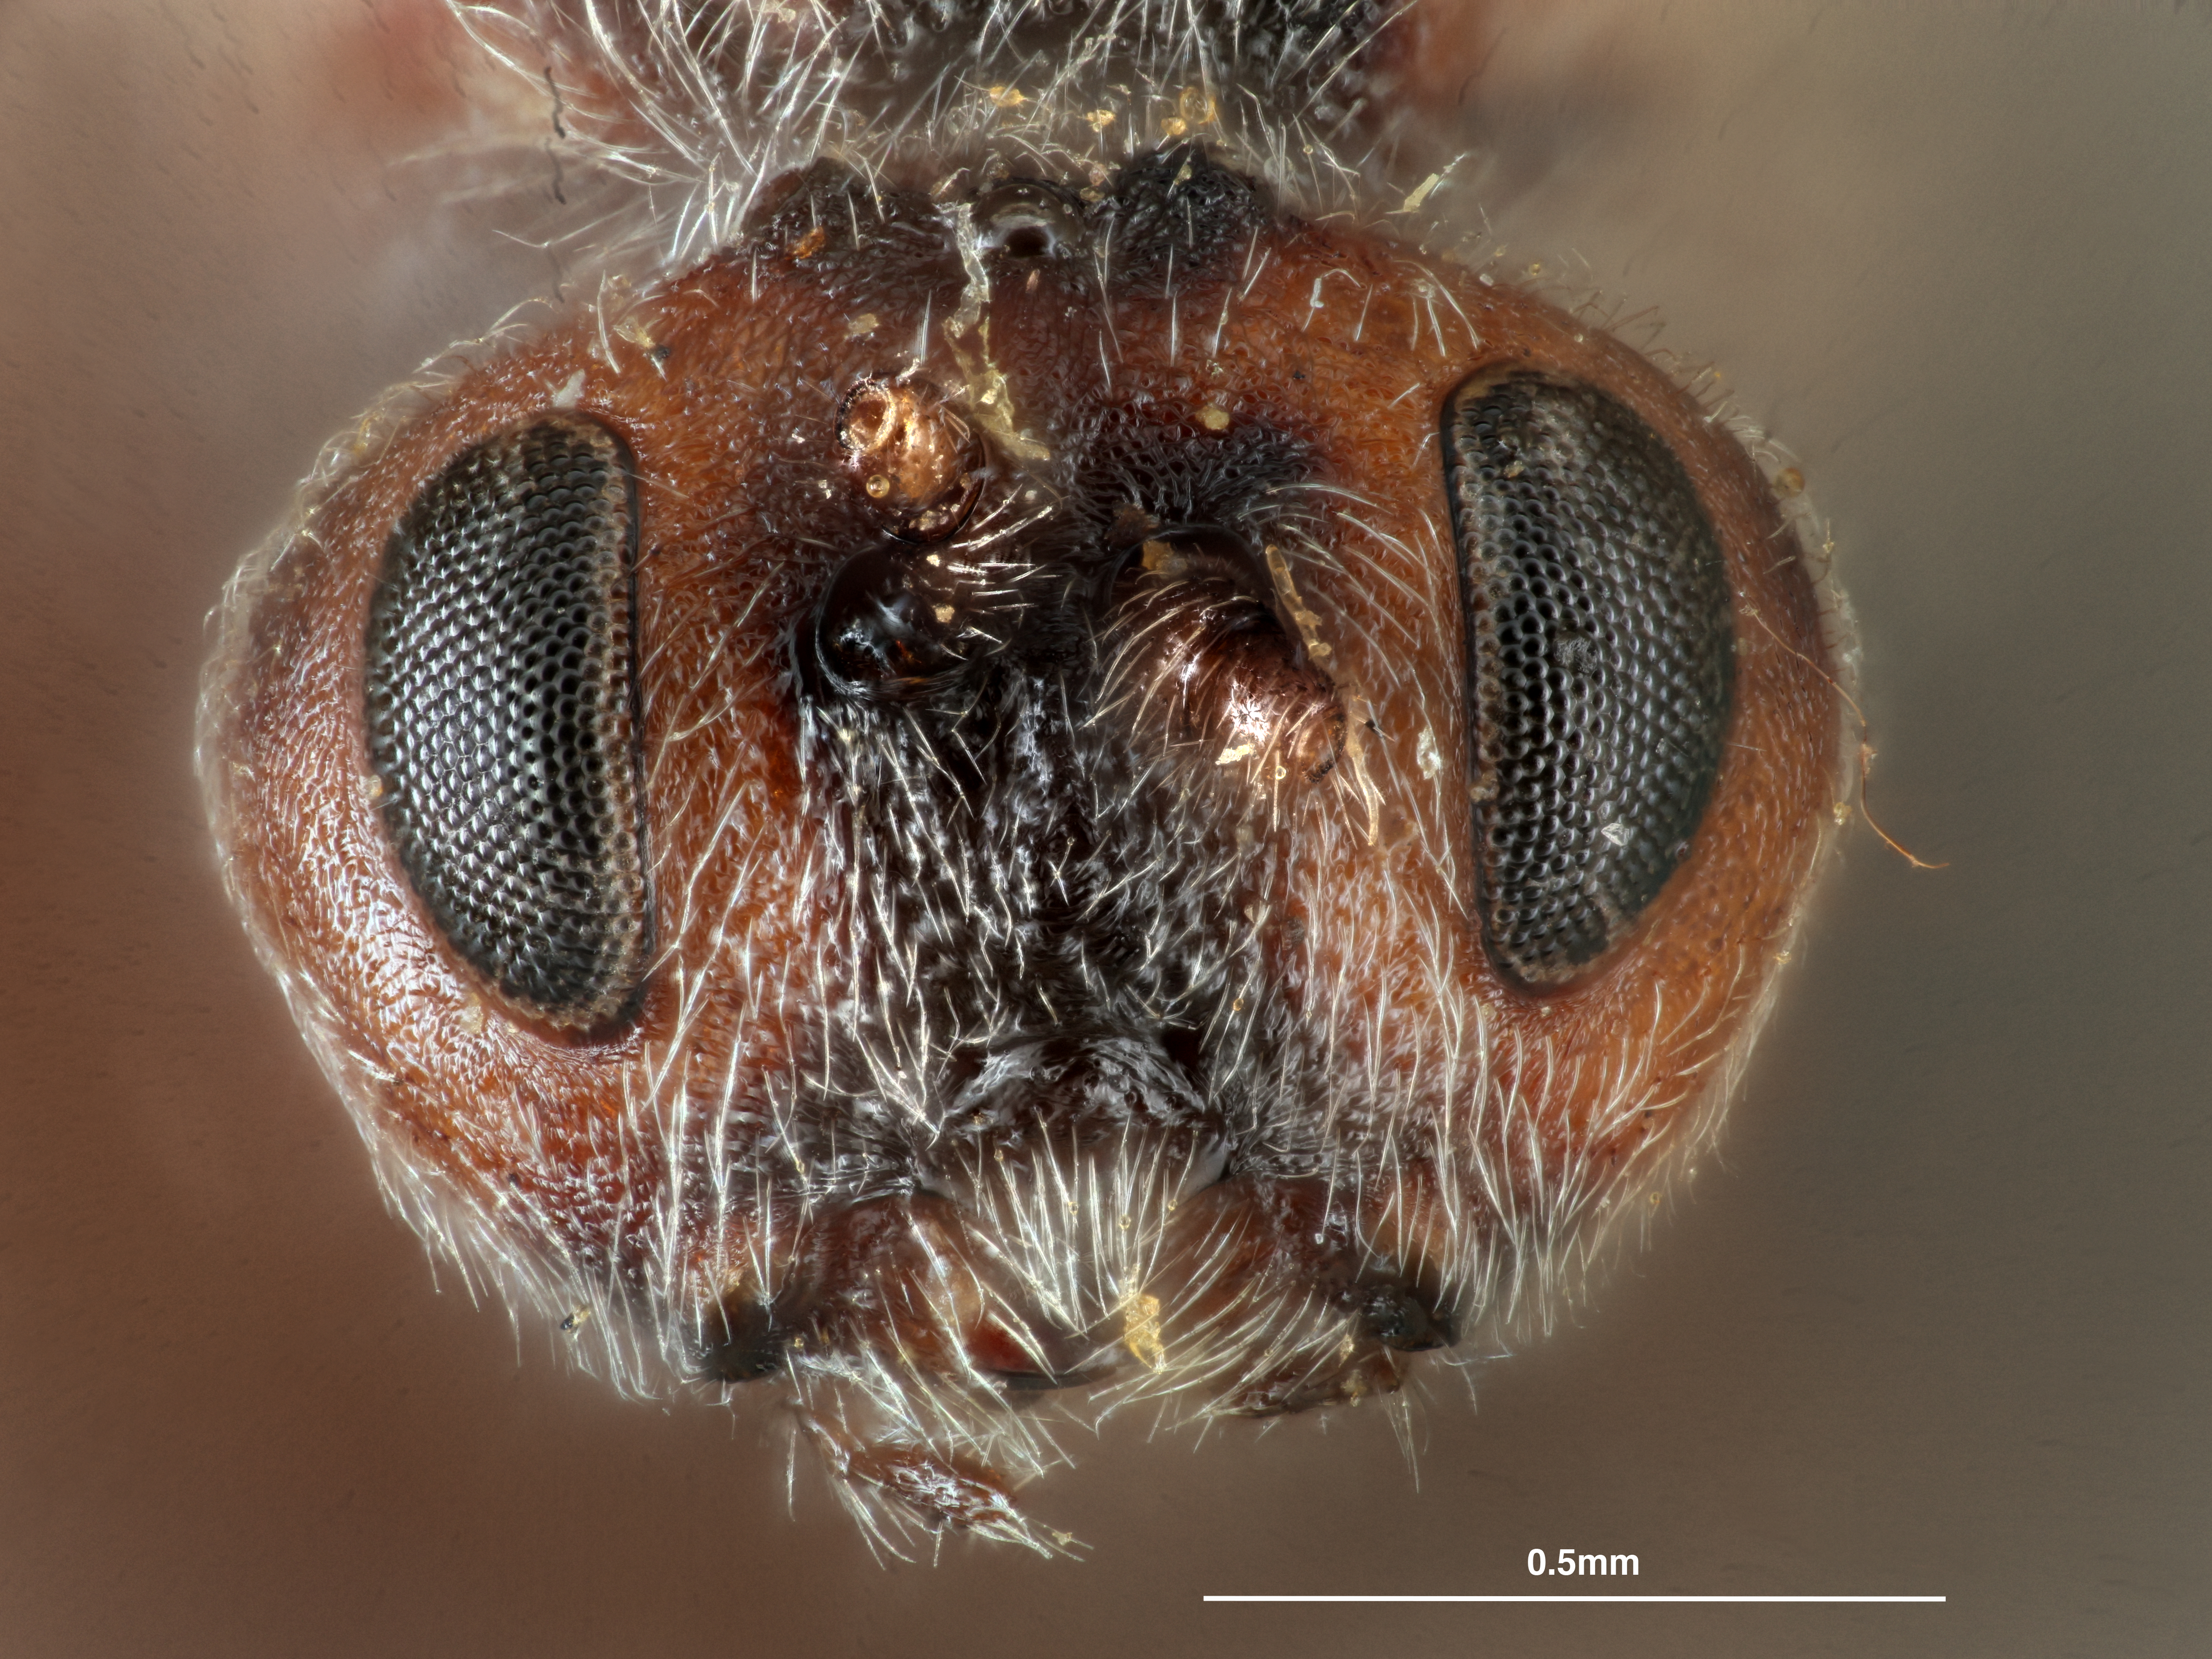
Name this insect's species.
Holcaspis colorado
